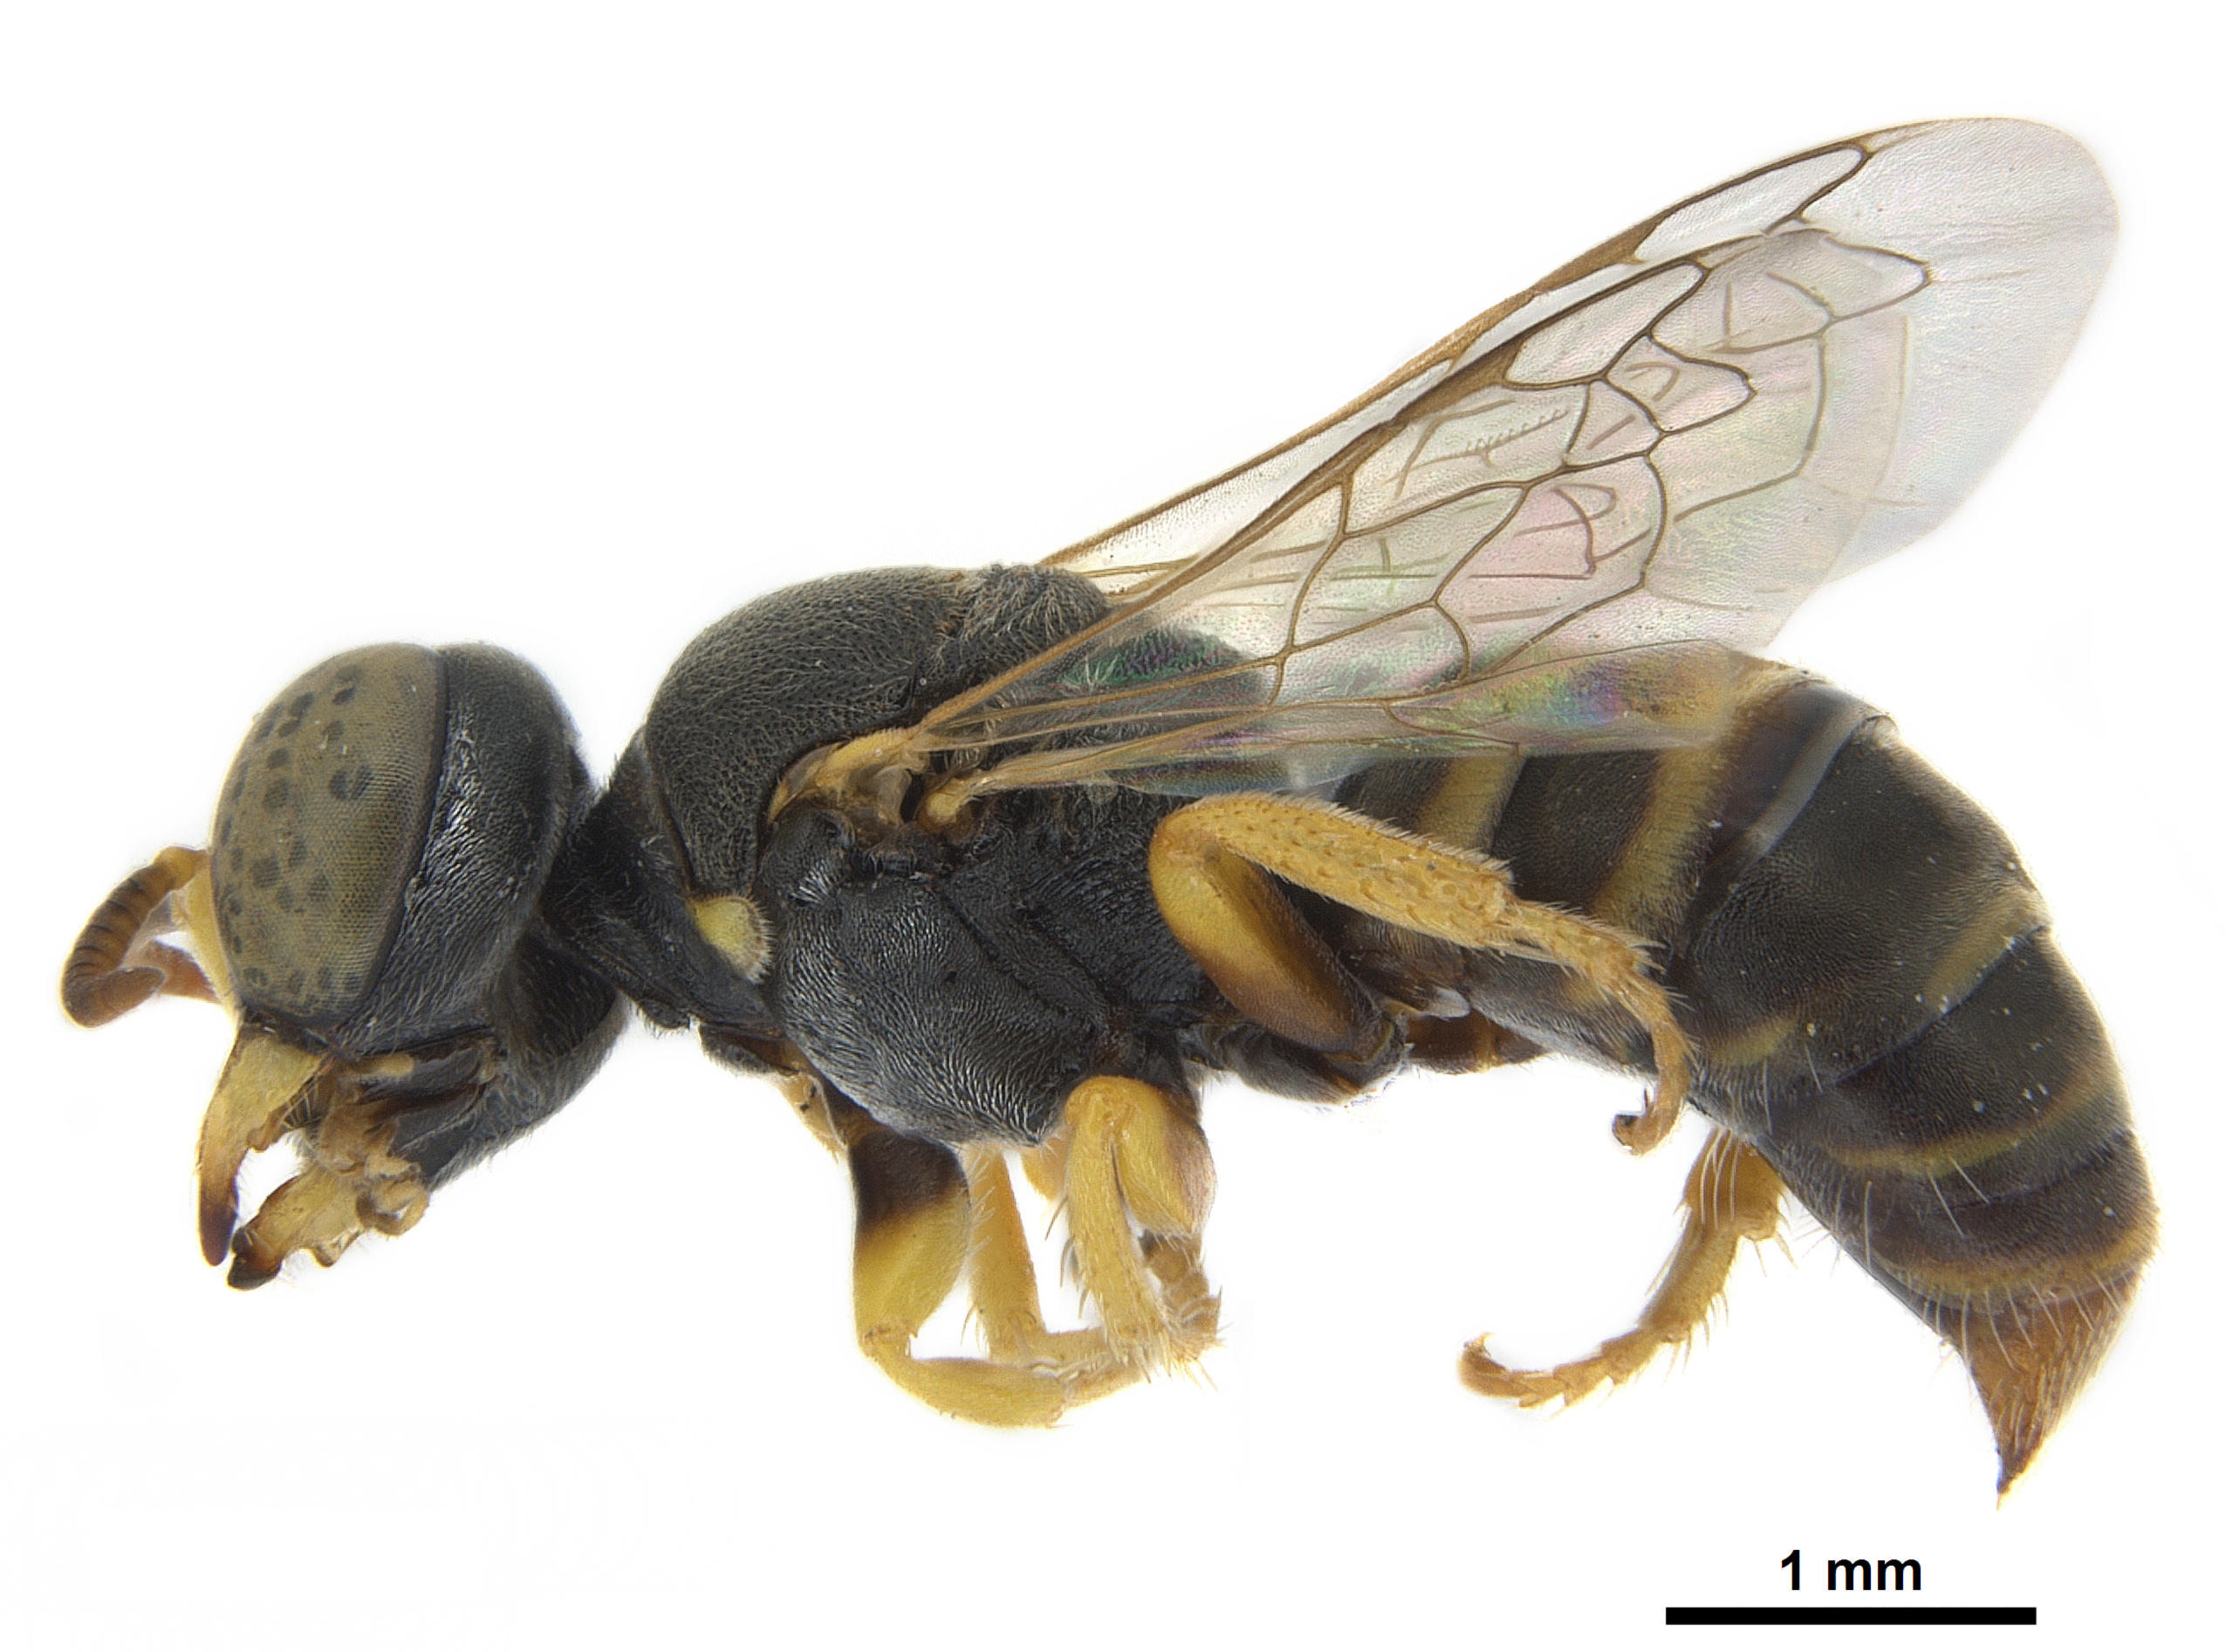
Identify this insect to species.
Larrisson abnormis
